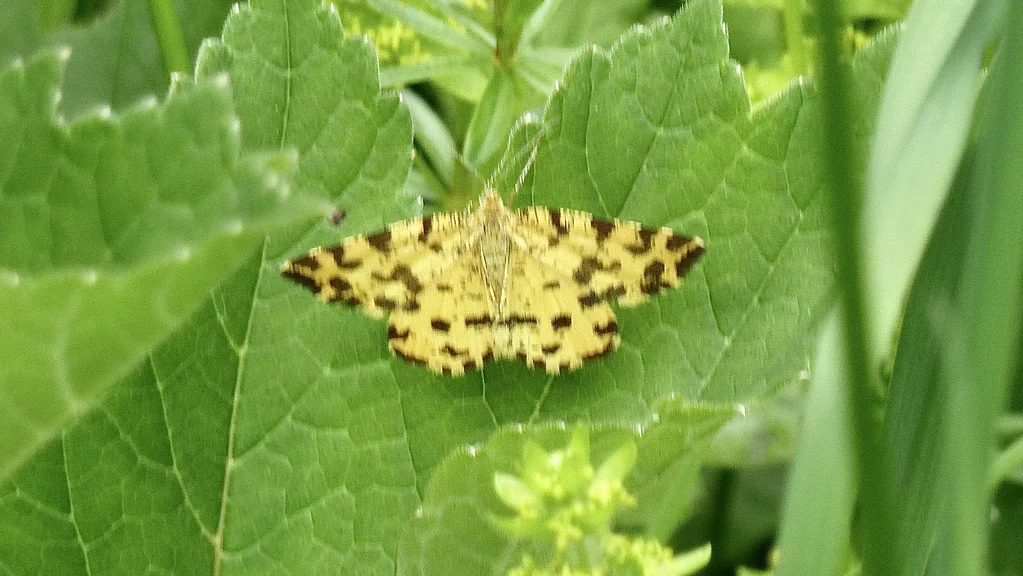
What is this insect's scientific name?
Pseudopanthera macularia
